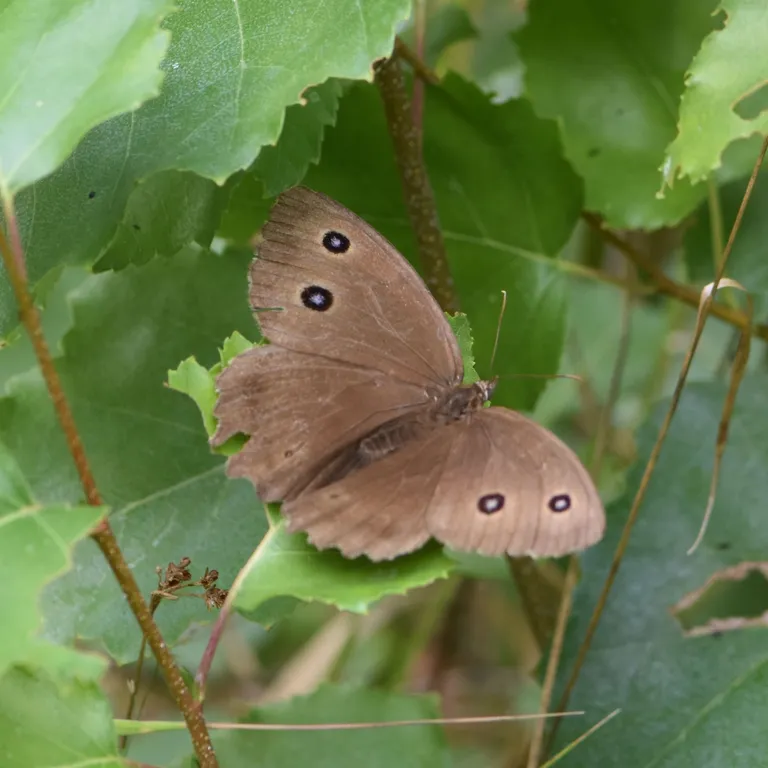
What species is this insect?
Minois dryas
